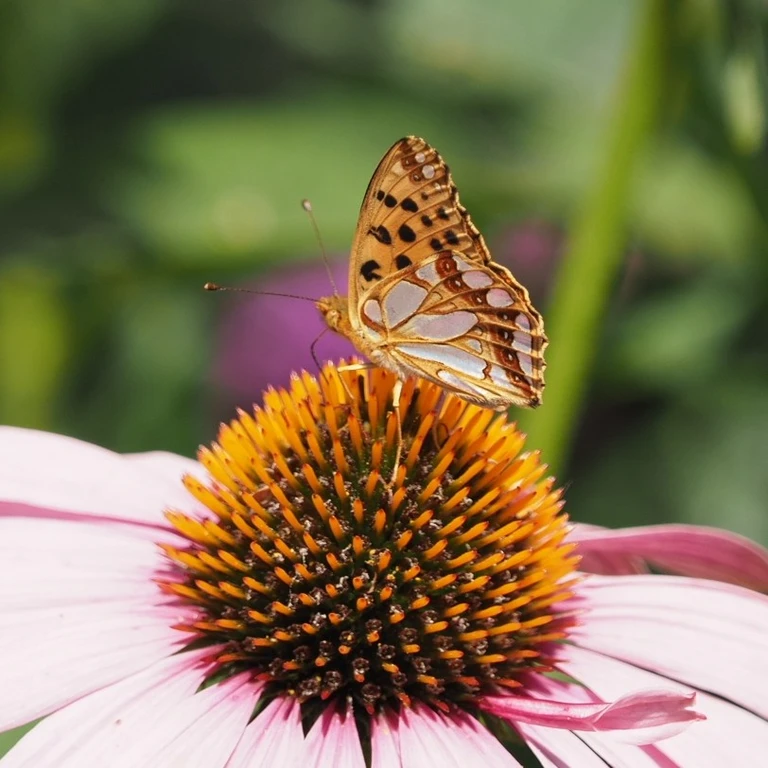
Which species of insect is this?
Issoria lathonia
